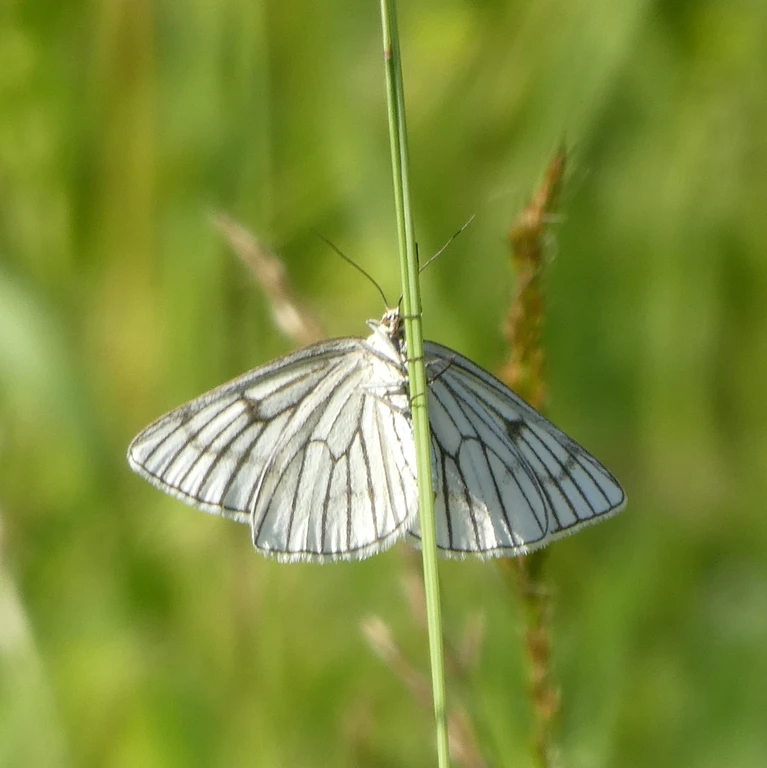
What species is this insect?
Siona lineata
